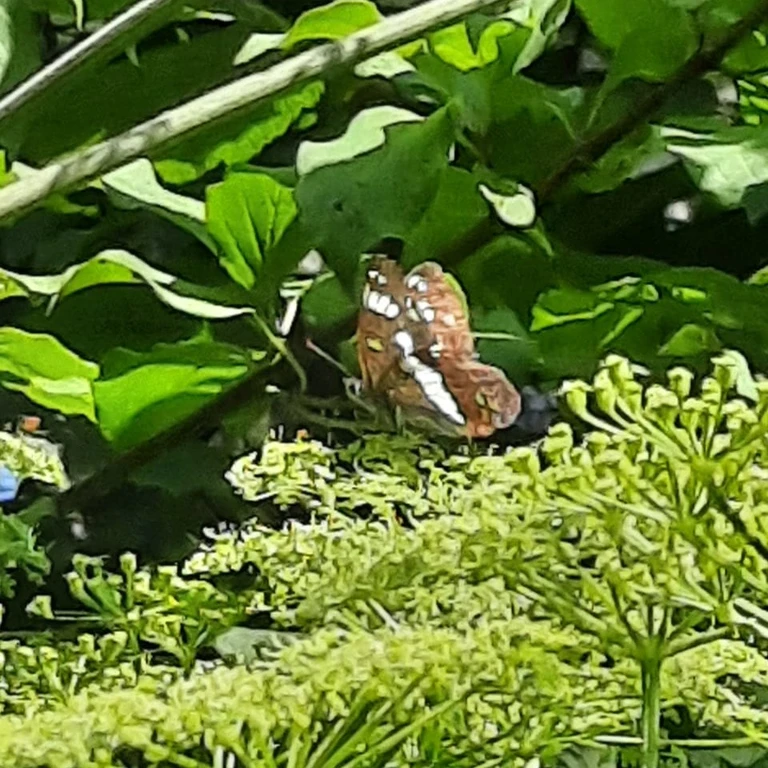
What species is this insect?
Limenitis camilla (also Ladoga camilla)
